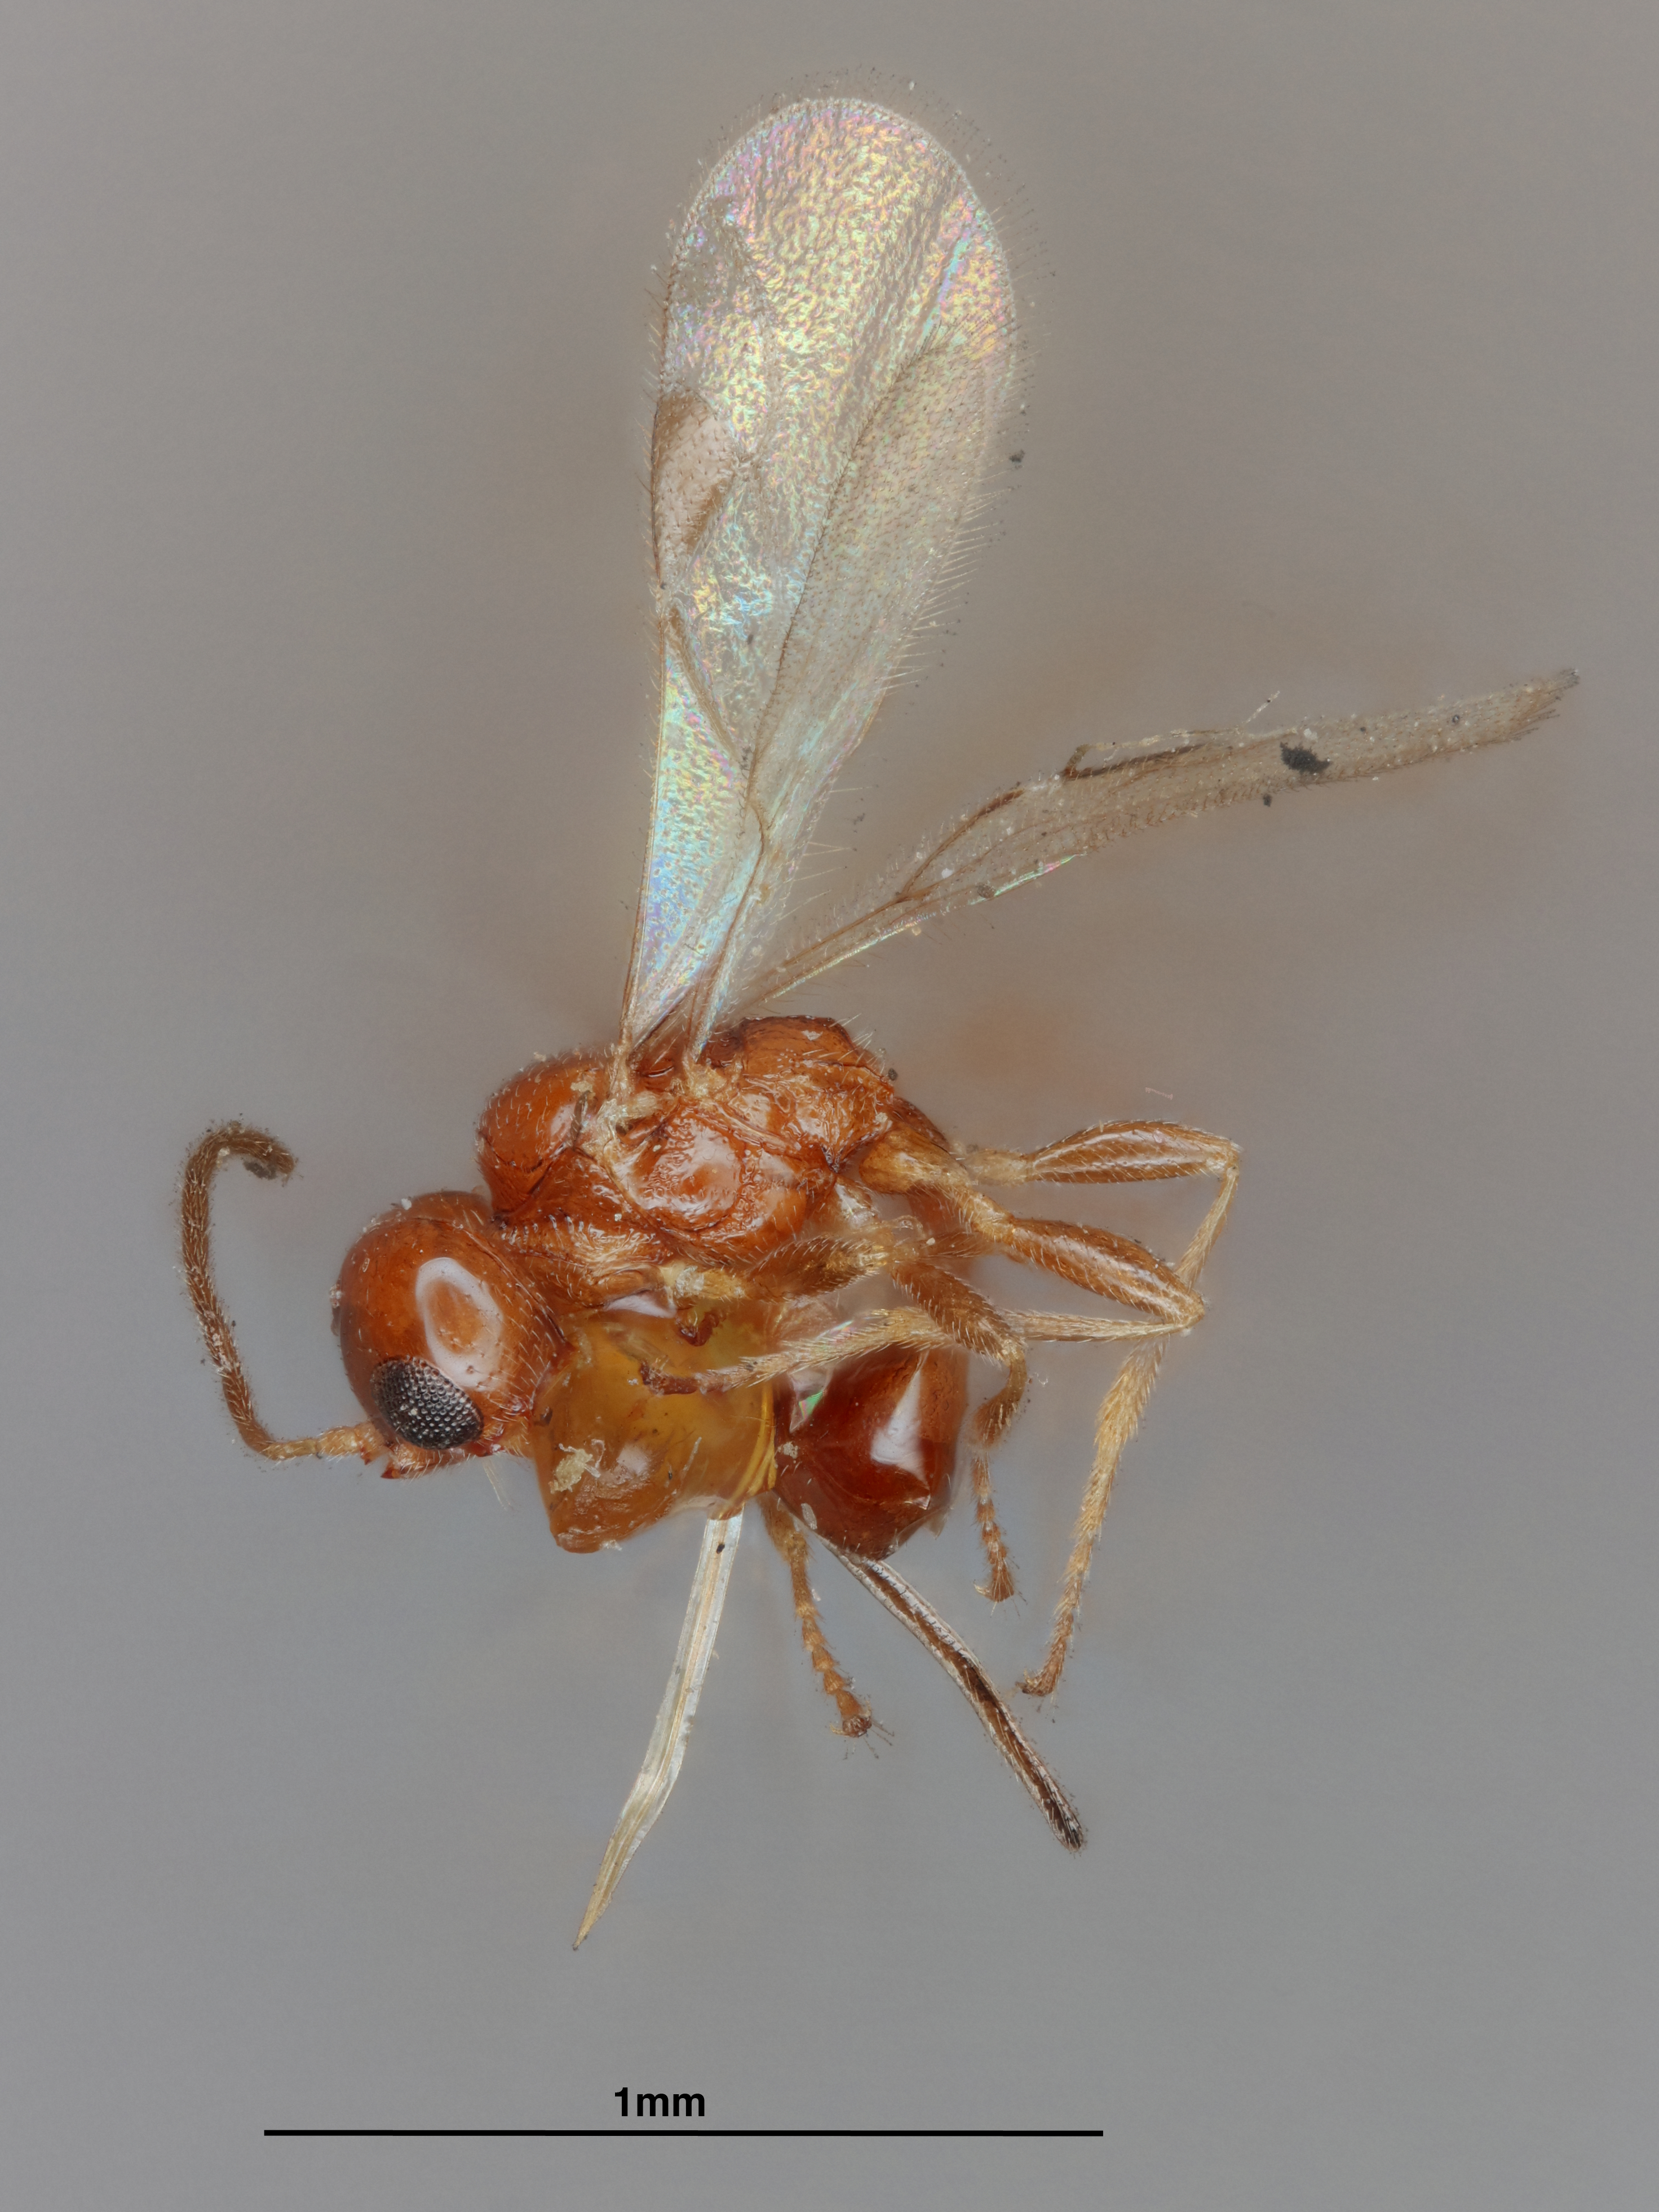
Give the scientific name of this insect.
Cosmophorus hypothenemi
